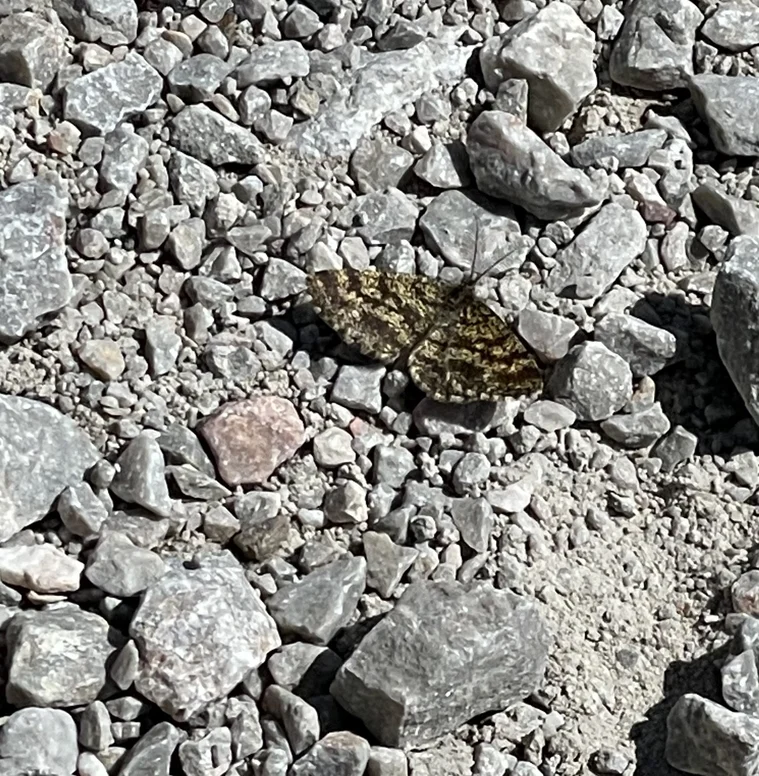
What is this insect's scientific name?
Ematurga atomaria
